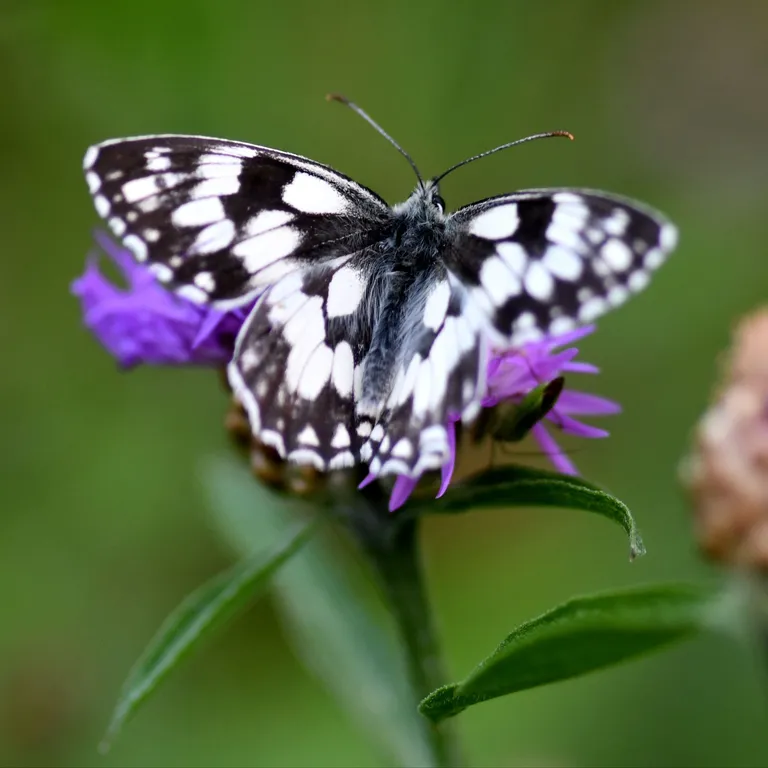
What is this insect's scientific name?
Melanargia galathea
